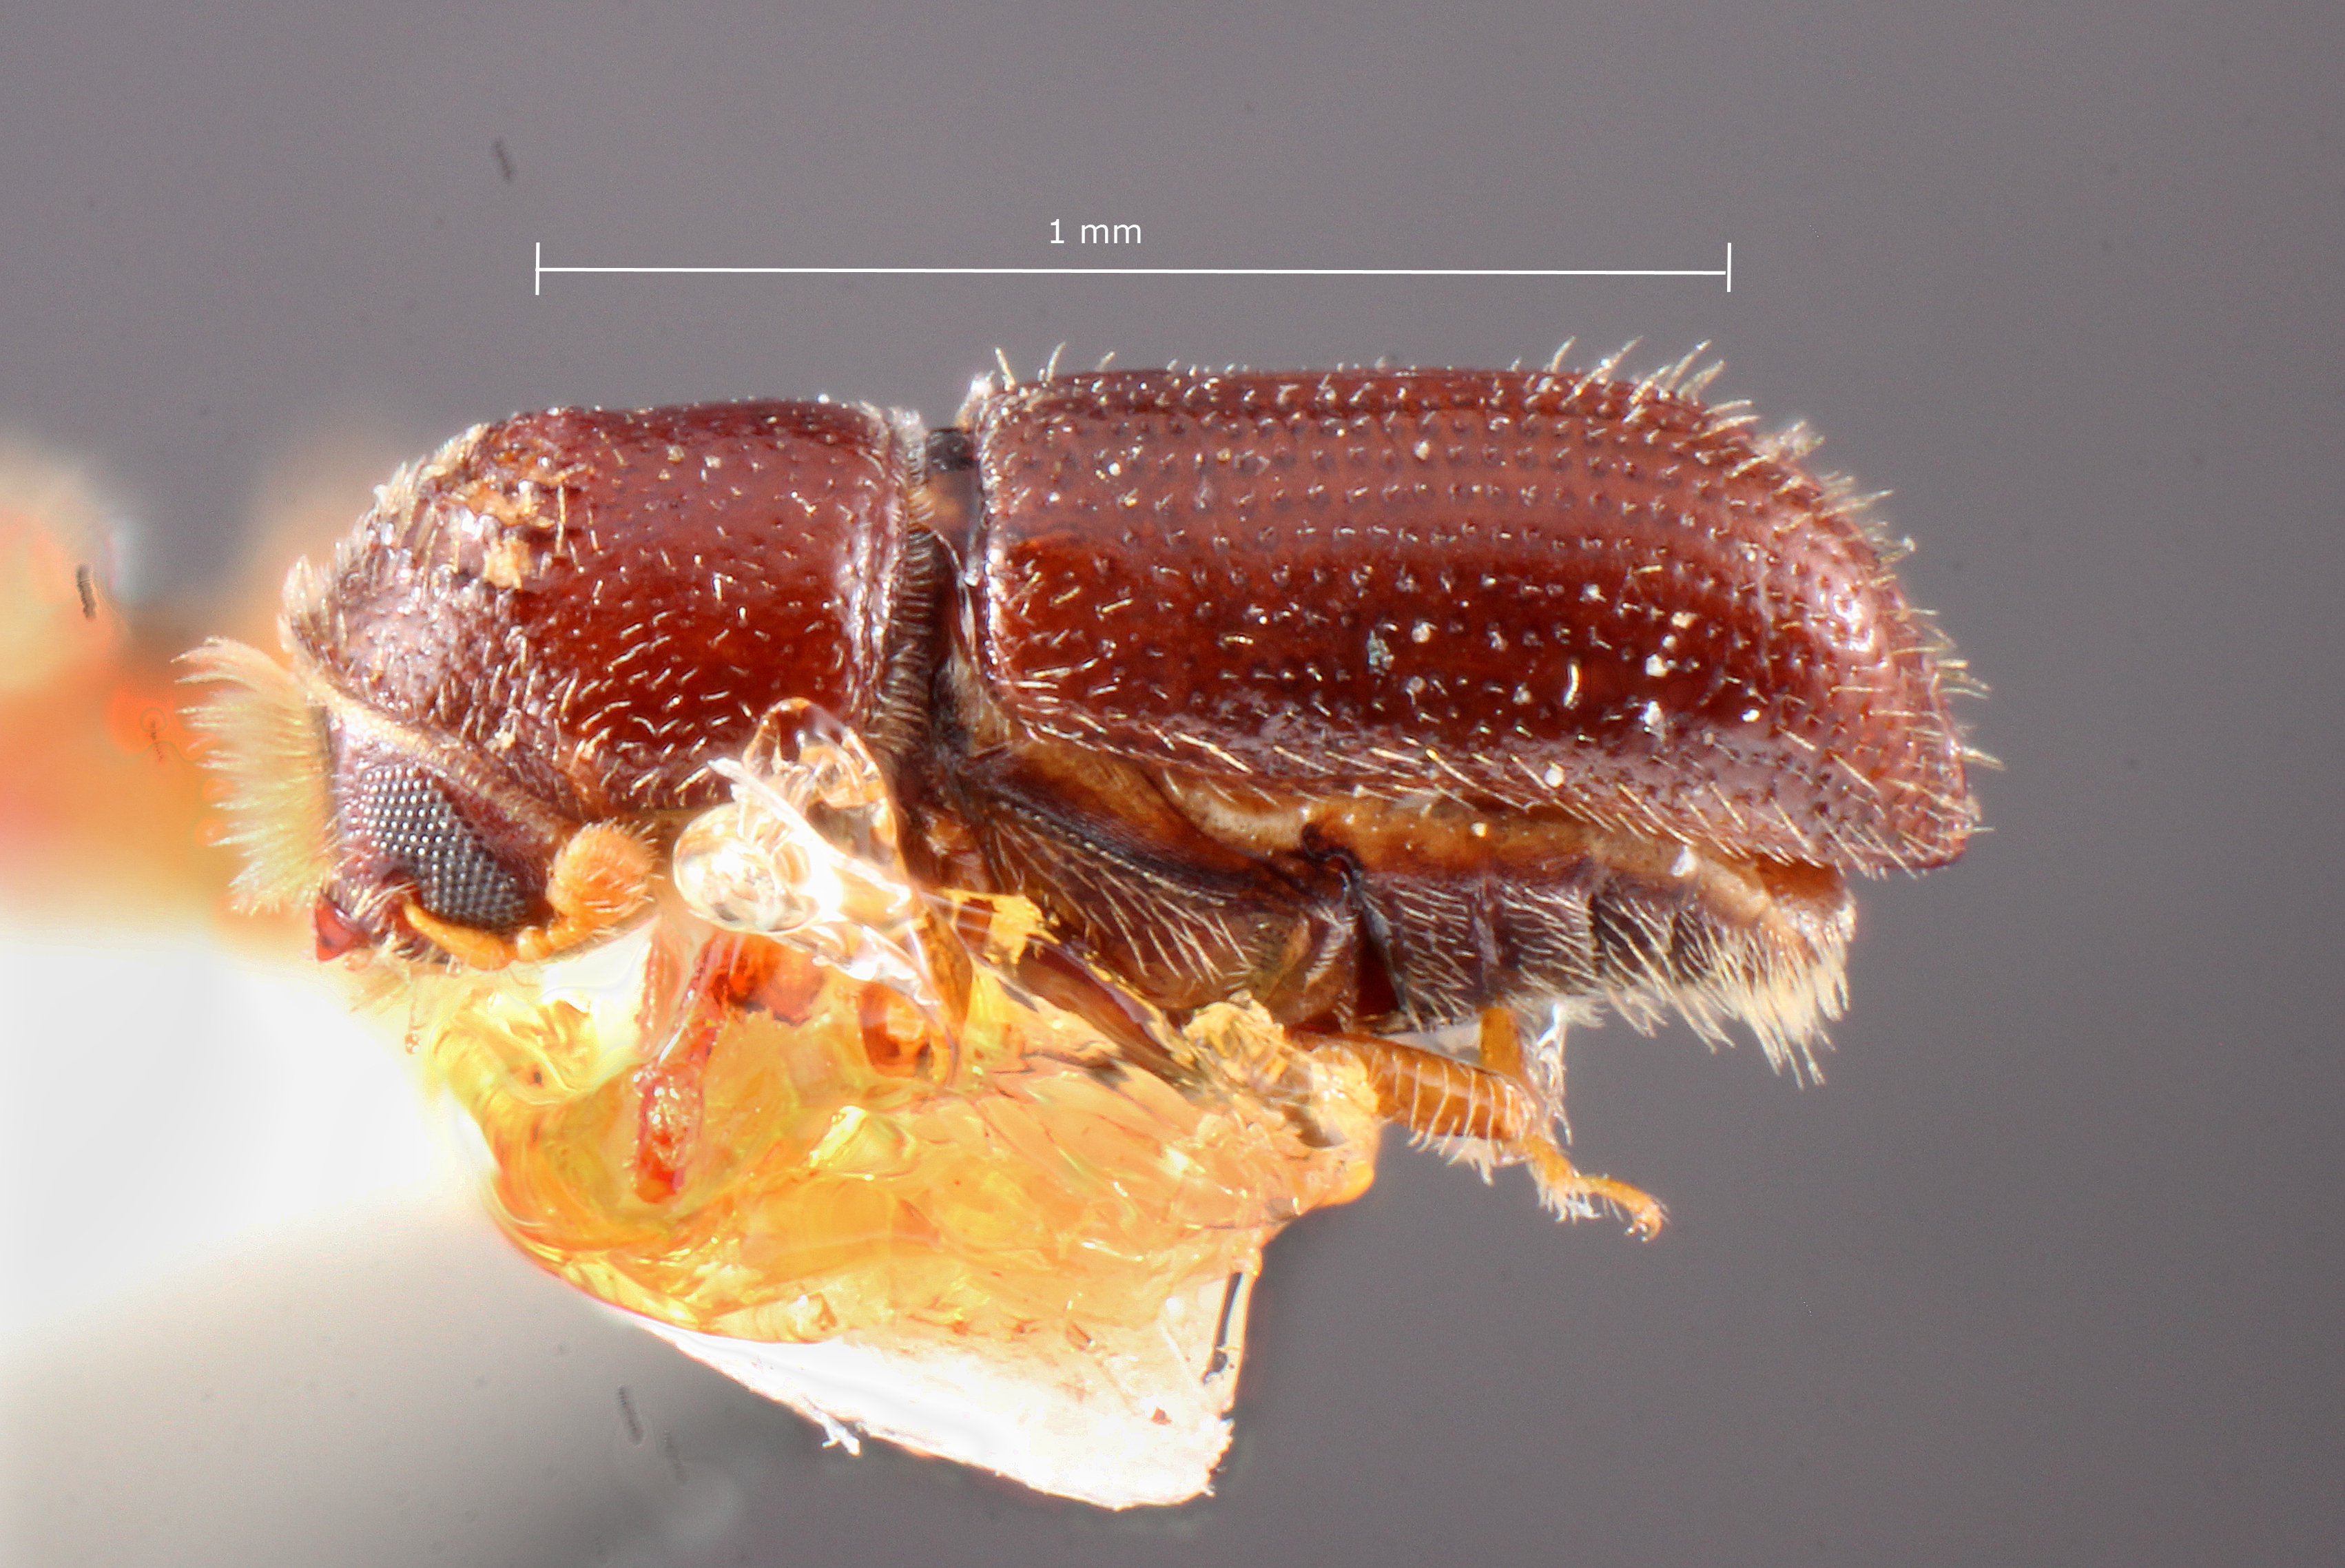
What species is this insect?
Pityophthorus scriptor
